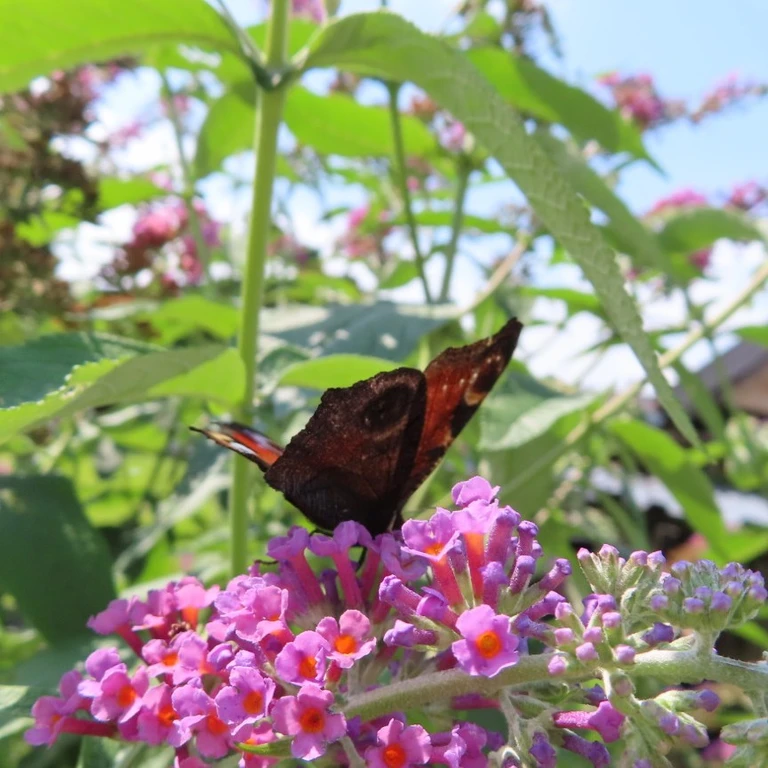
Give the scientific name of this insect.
Aglais io
